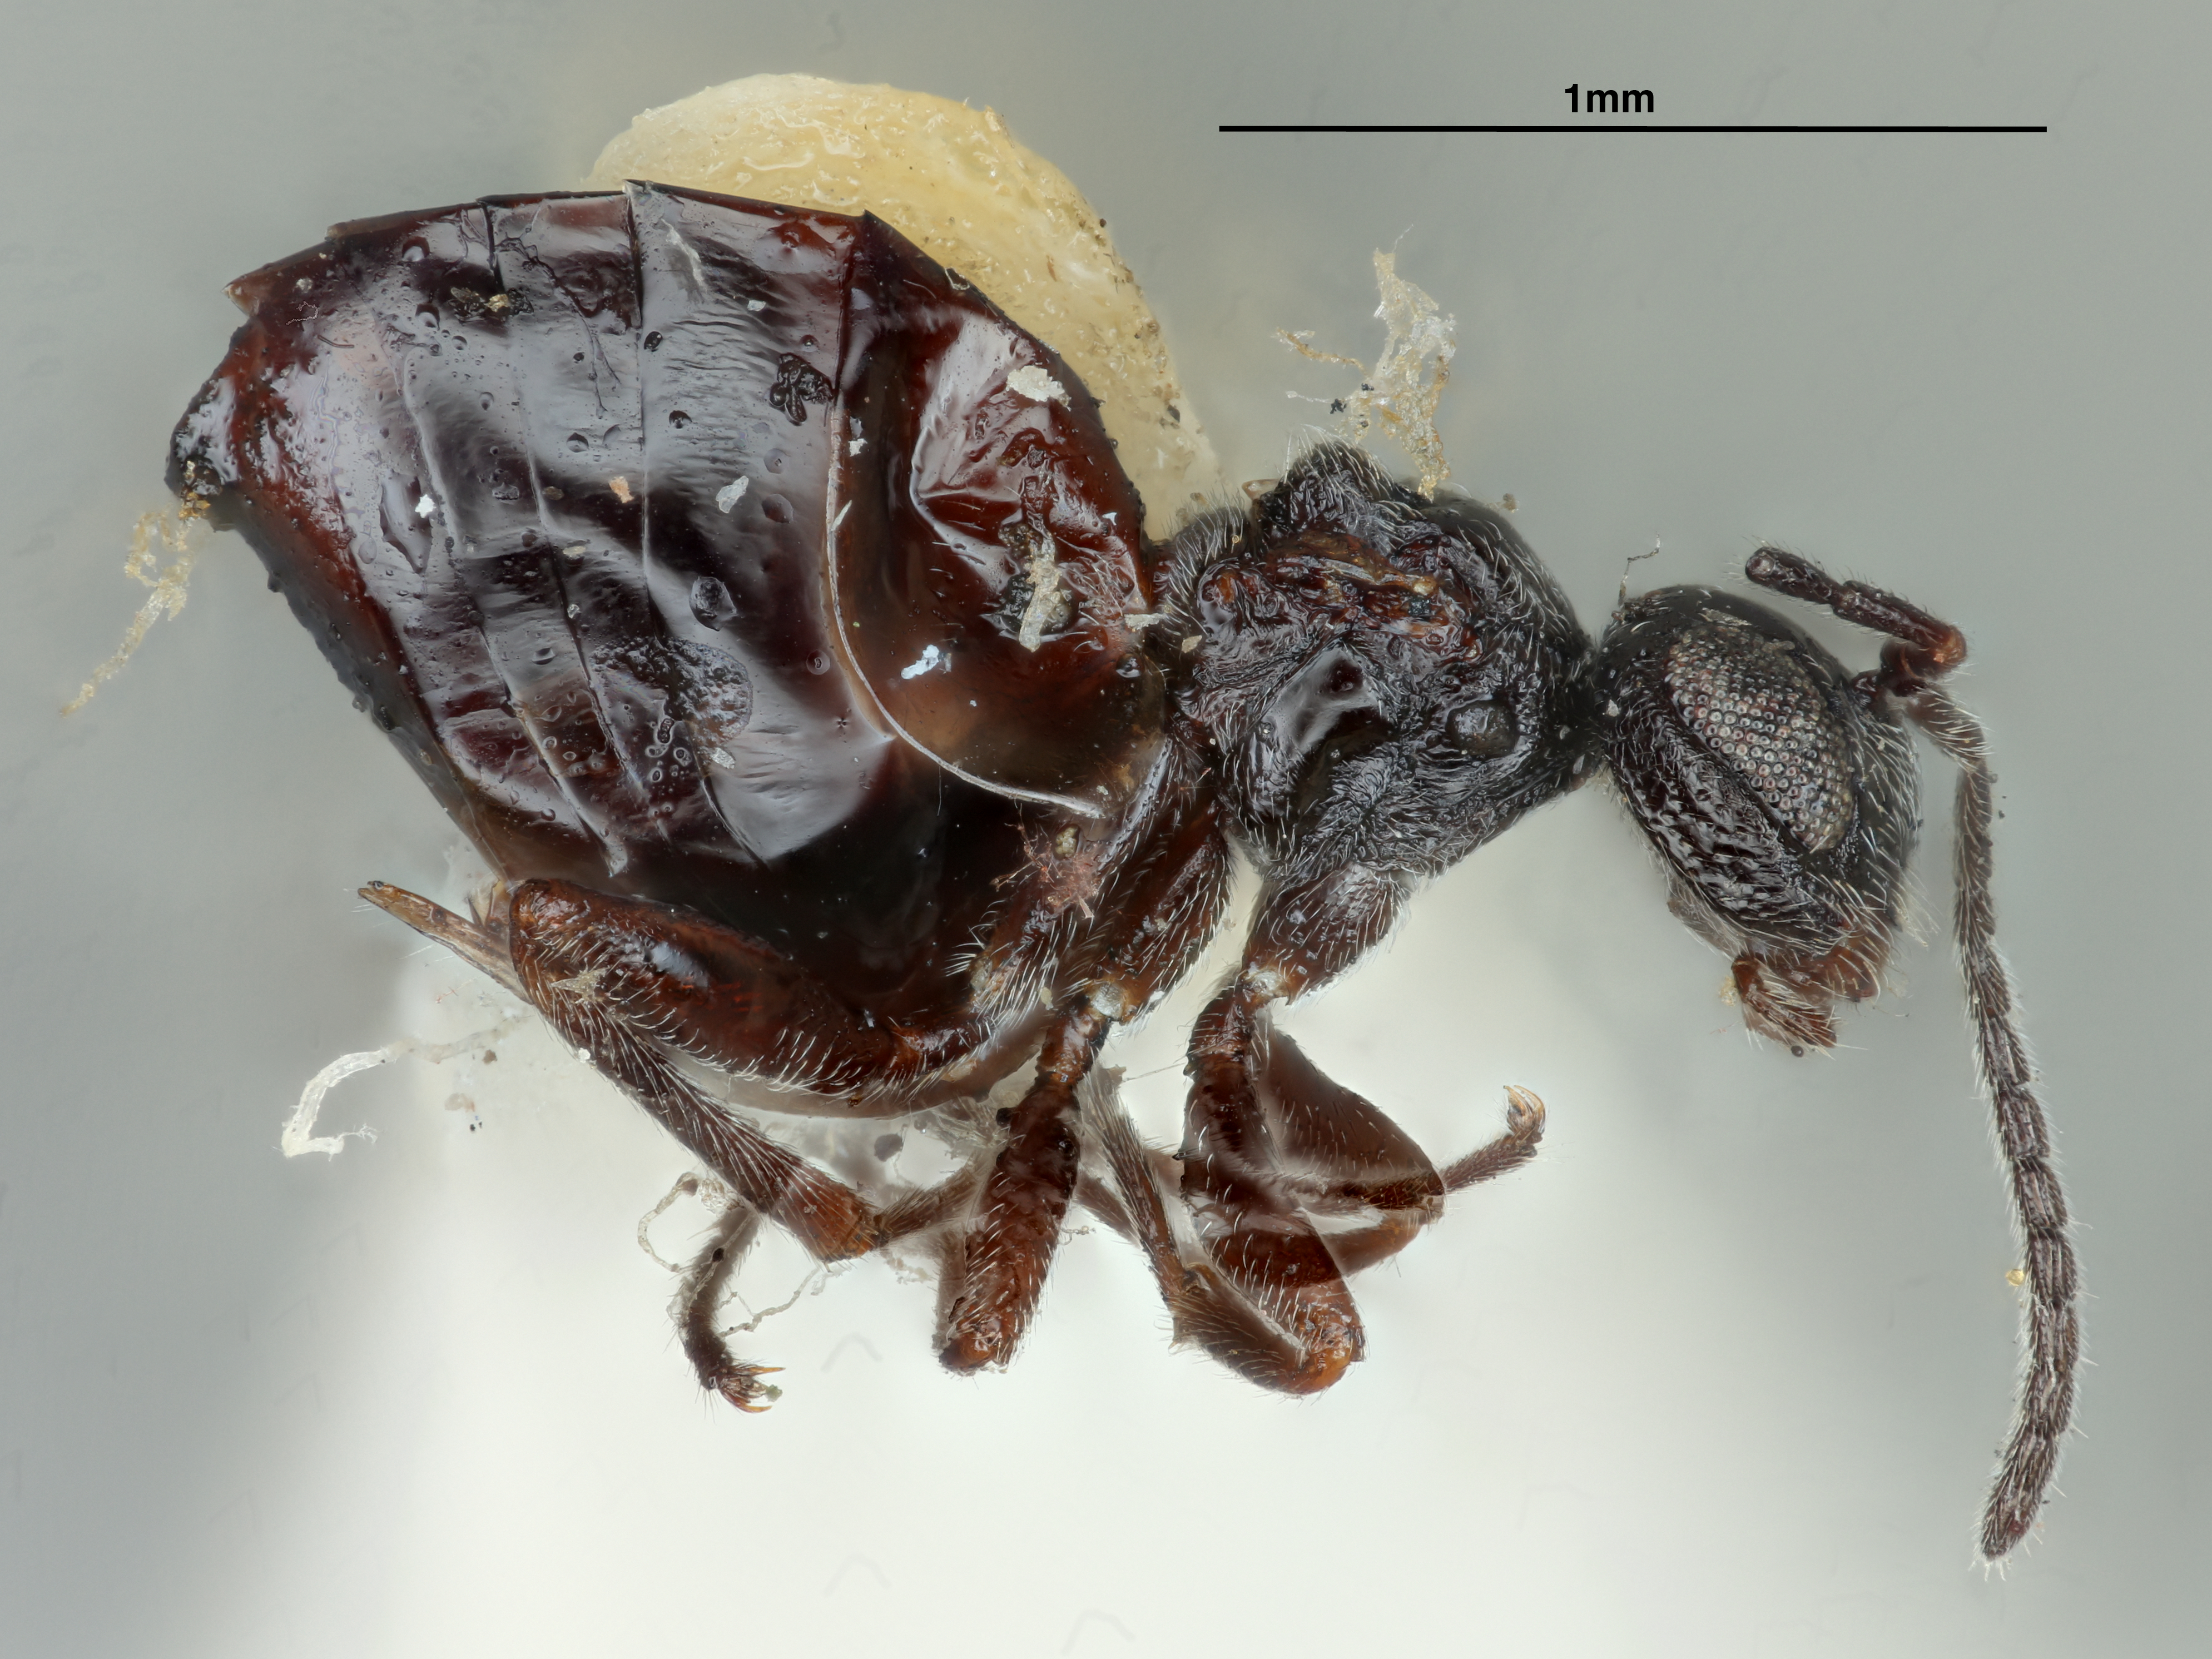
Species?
Xystoteras poculum
